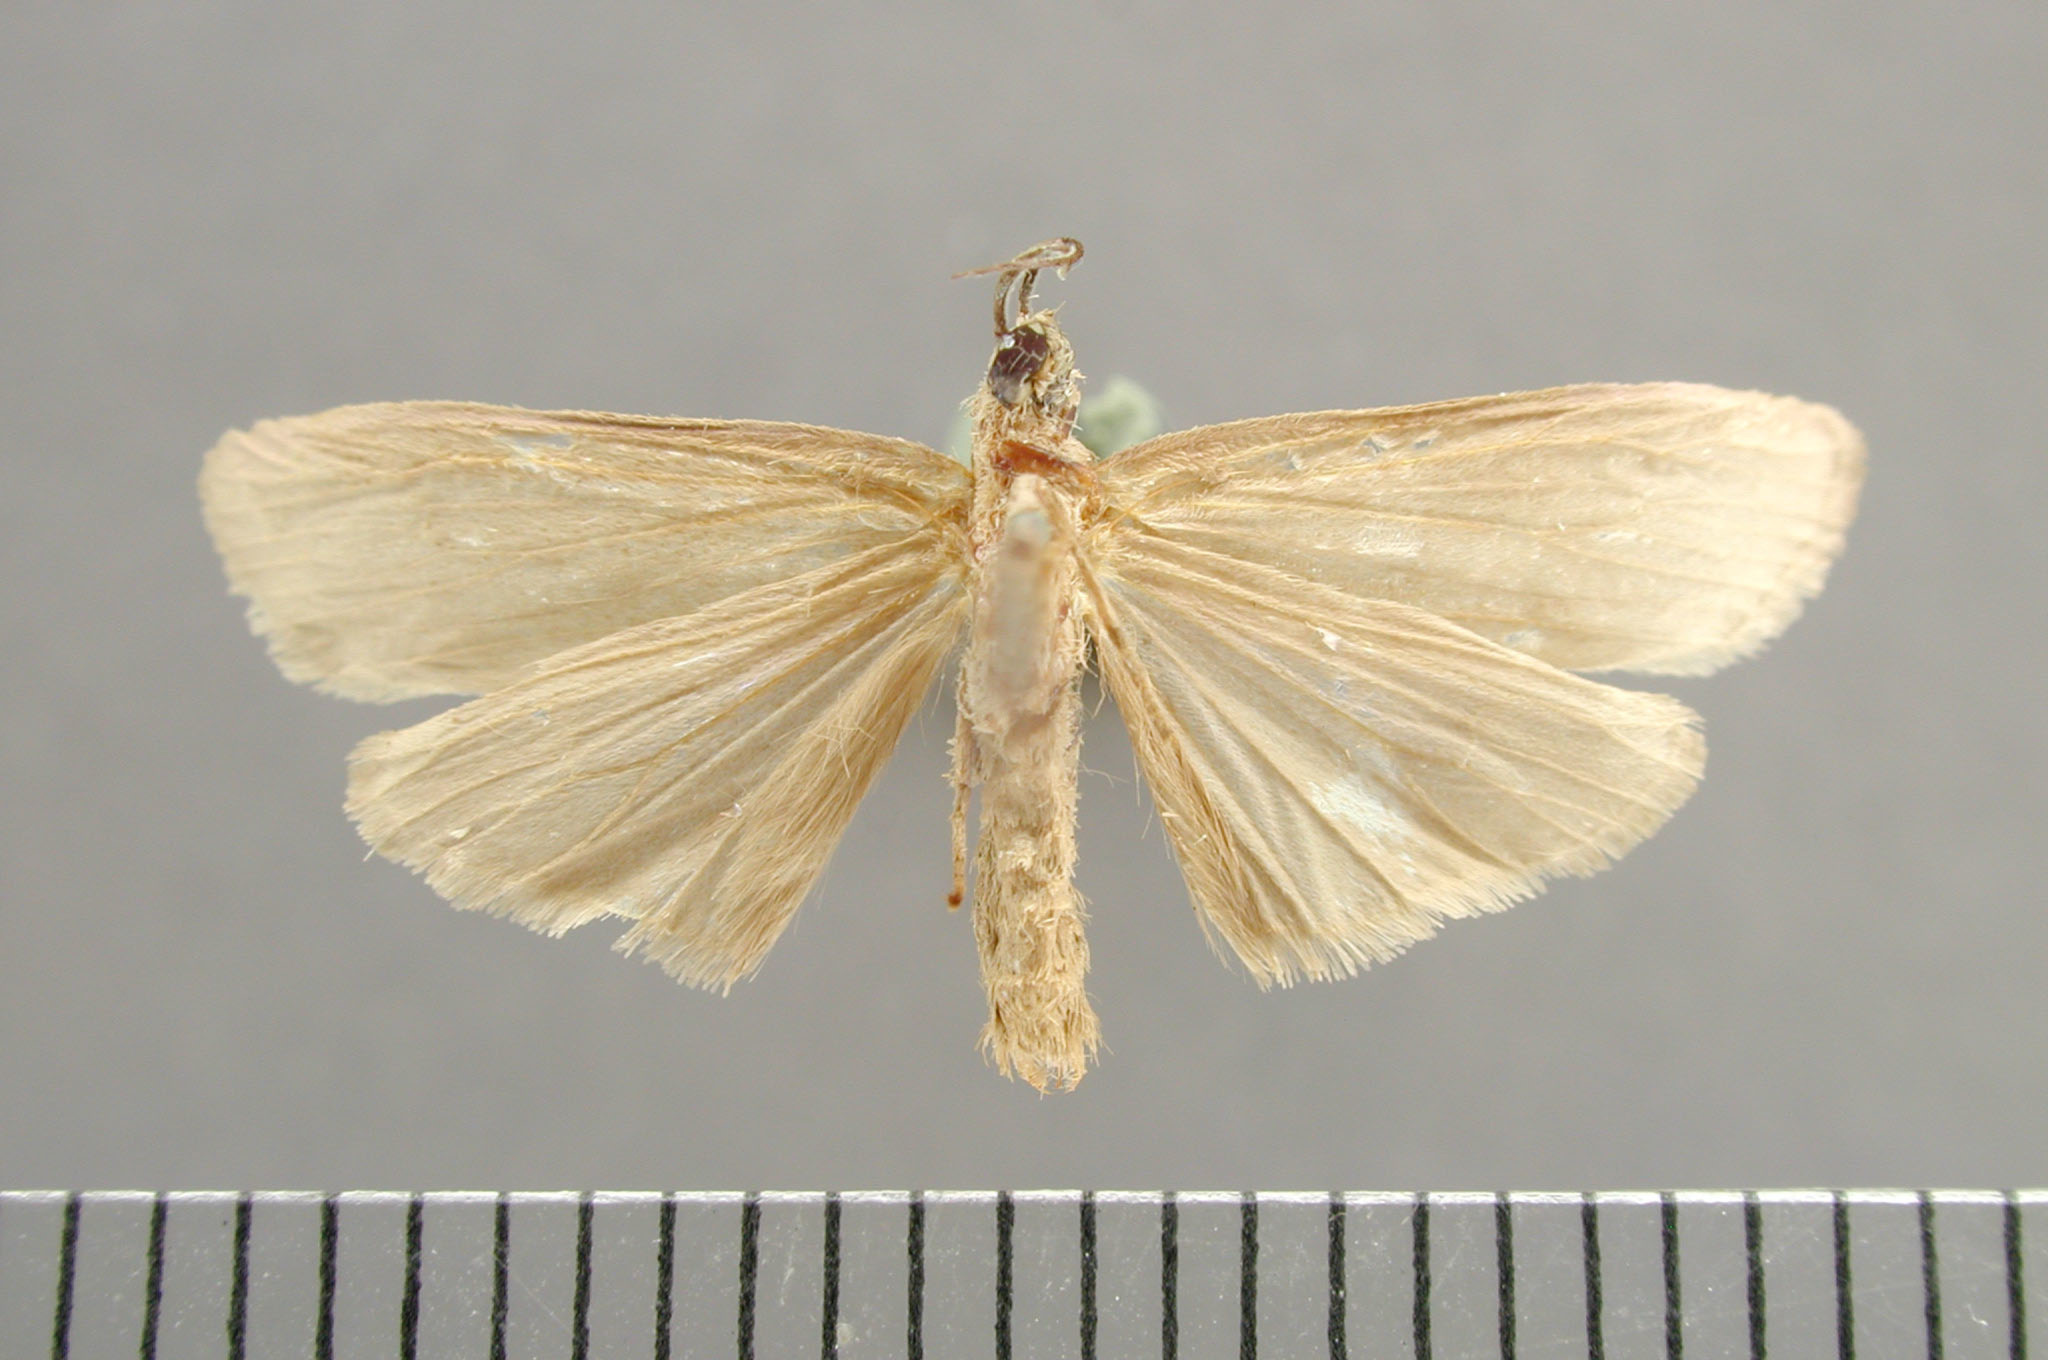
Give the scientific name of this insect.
Thyone grisescens
